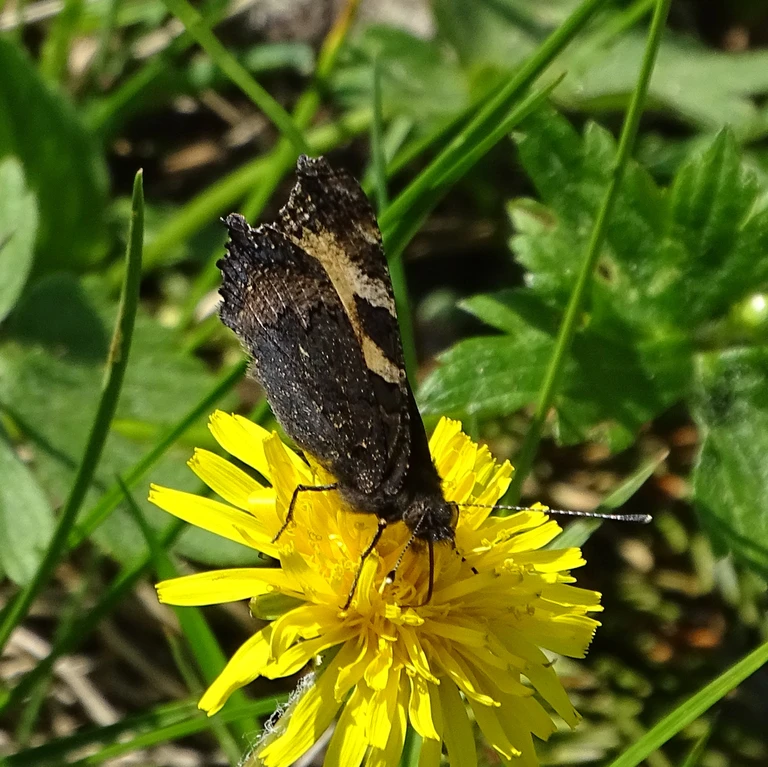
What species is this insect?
Aglais urticae
